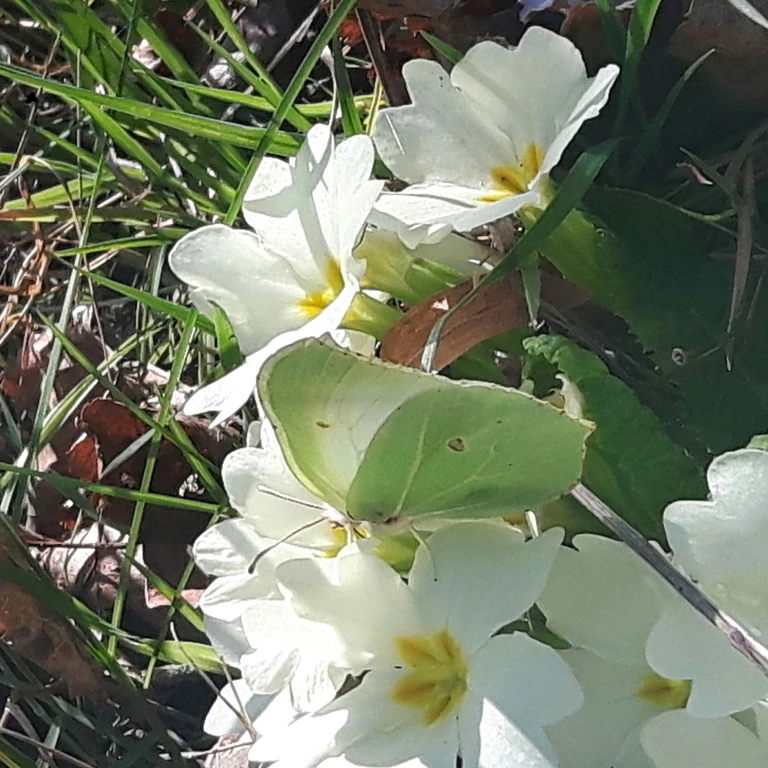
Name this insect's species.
Gonepteryx rhamni
